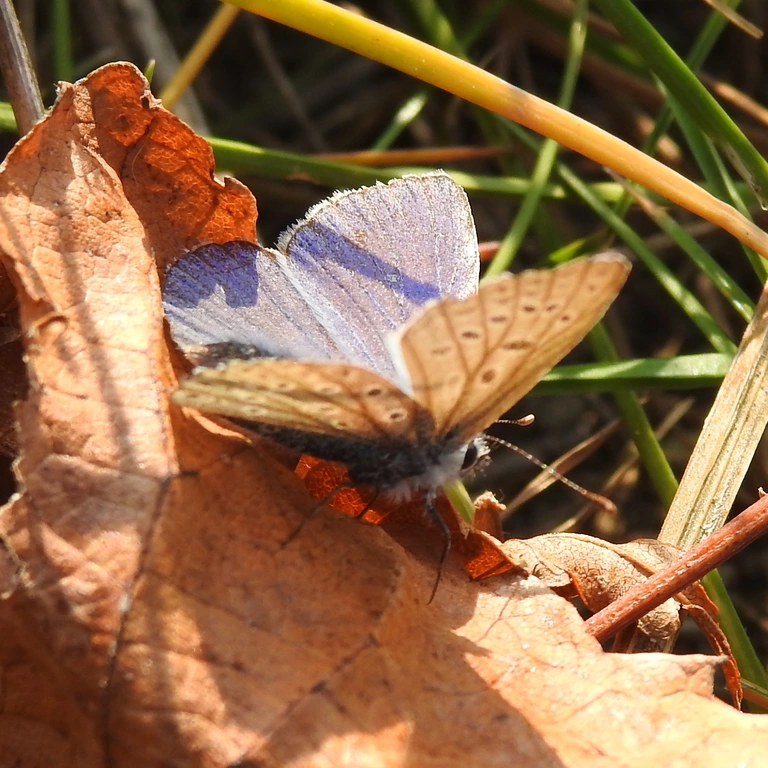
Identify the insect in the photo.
Polyommatus icarus
